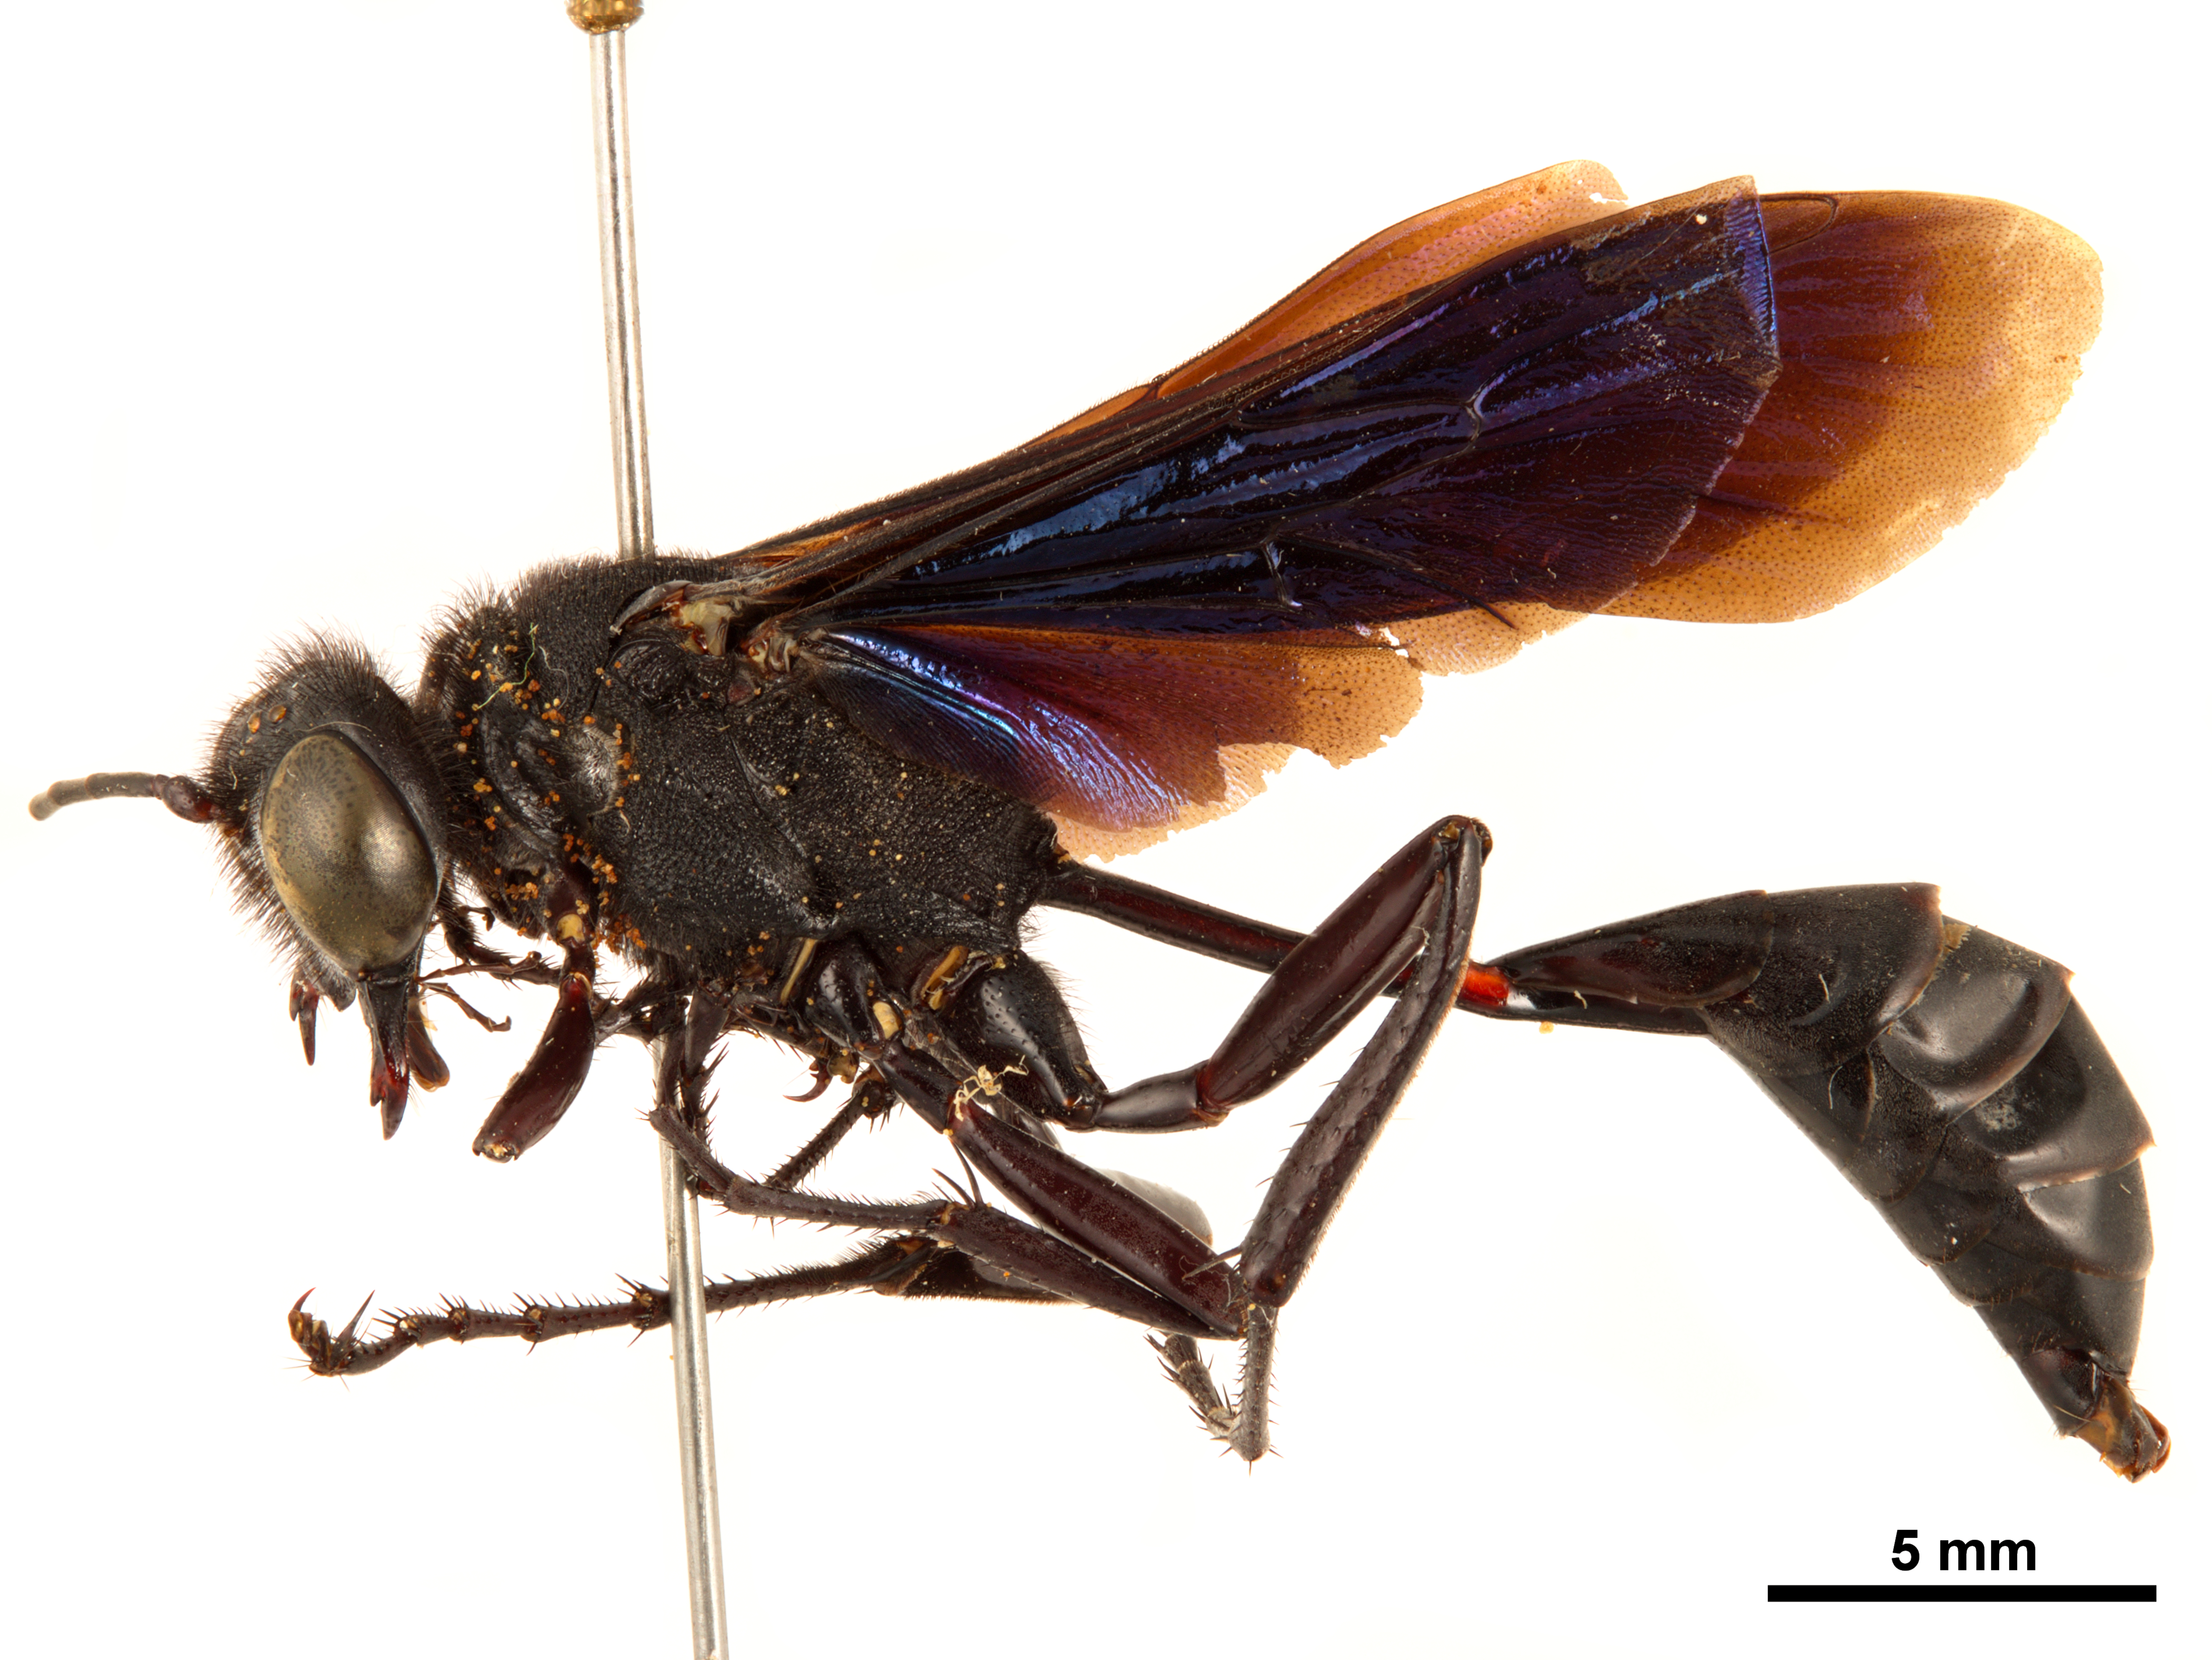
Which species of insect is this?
Parapsammophila ponderosa
